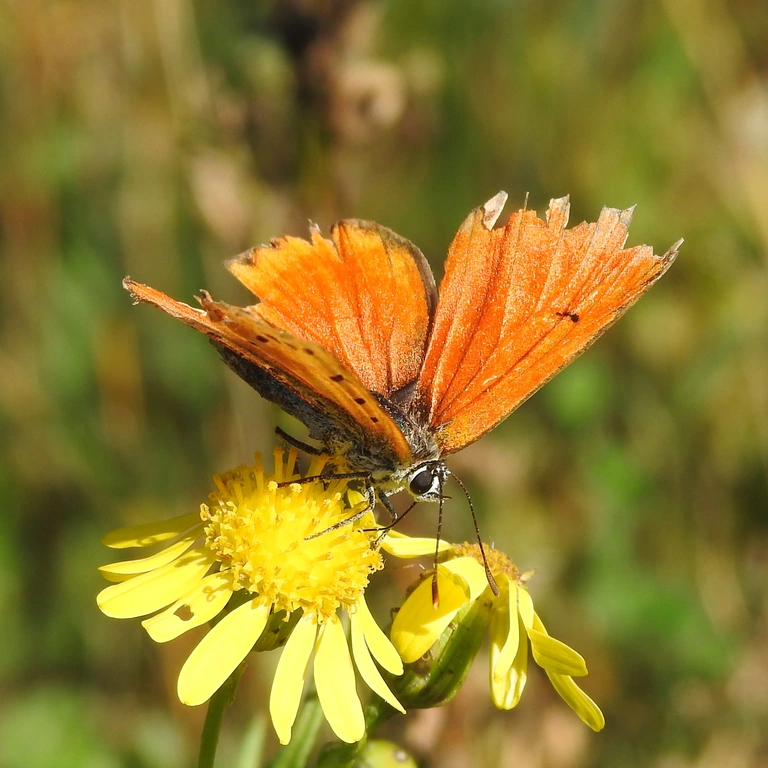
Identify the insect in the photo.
Lycaena dispar
